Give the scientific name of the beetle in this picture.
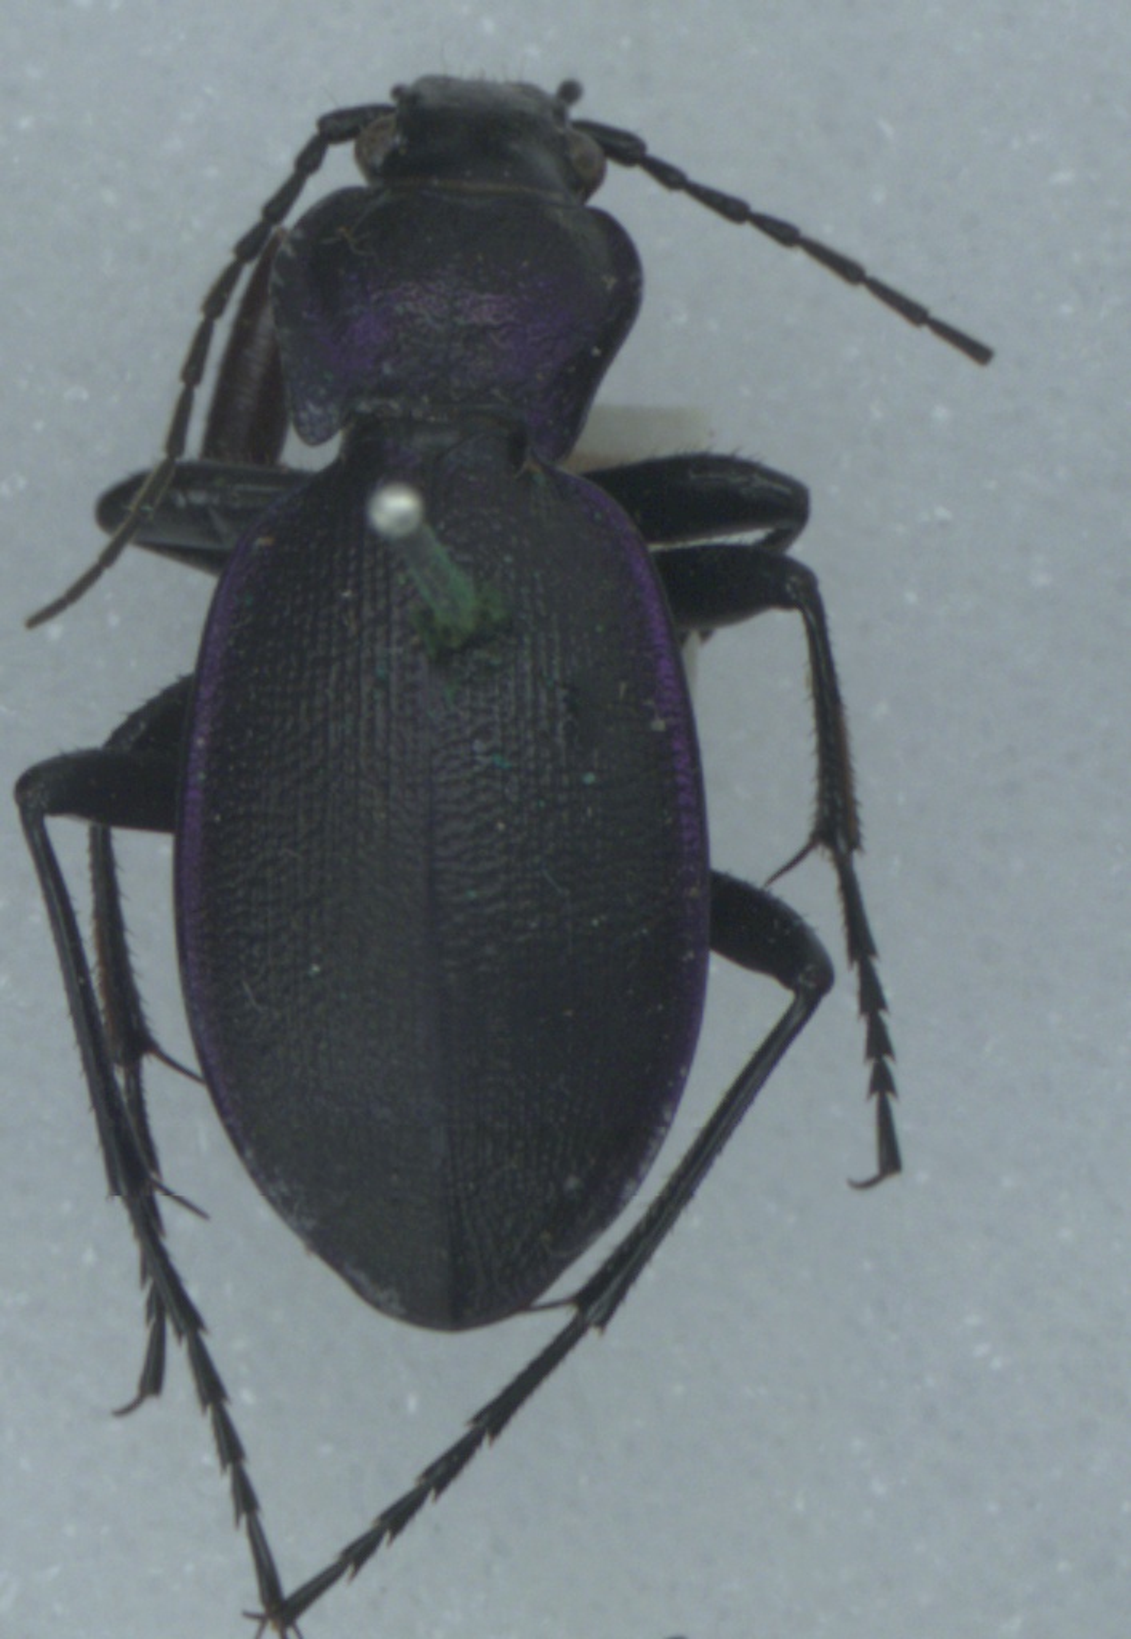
Carabus problematicus
